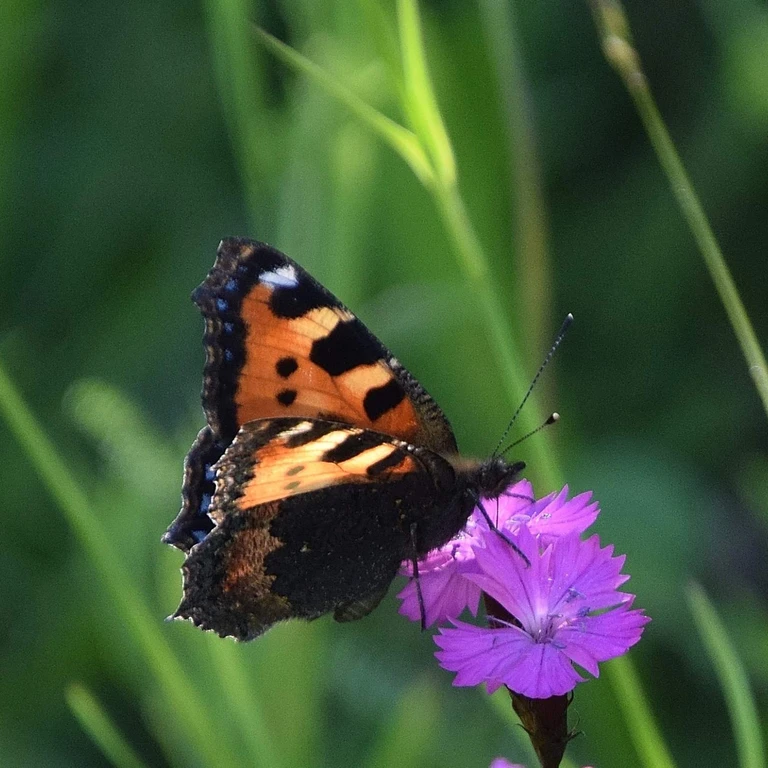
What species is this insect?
Aglais urticae
